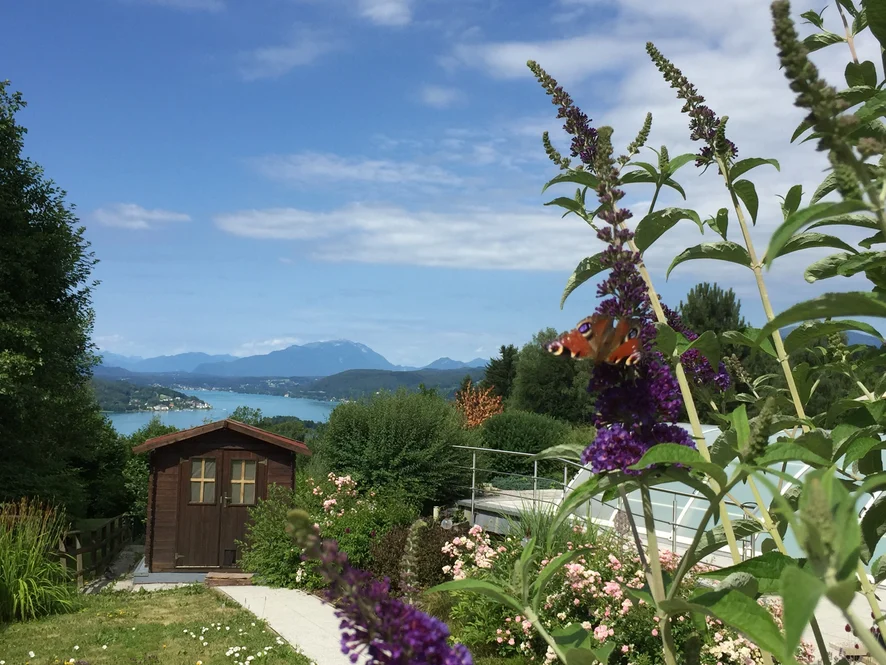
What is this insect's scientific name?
Aglais io
